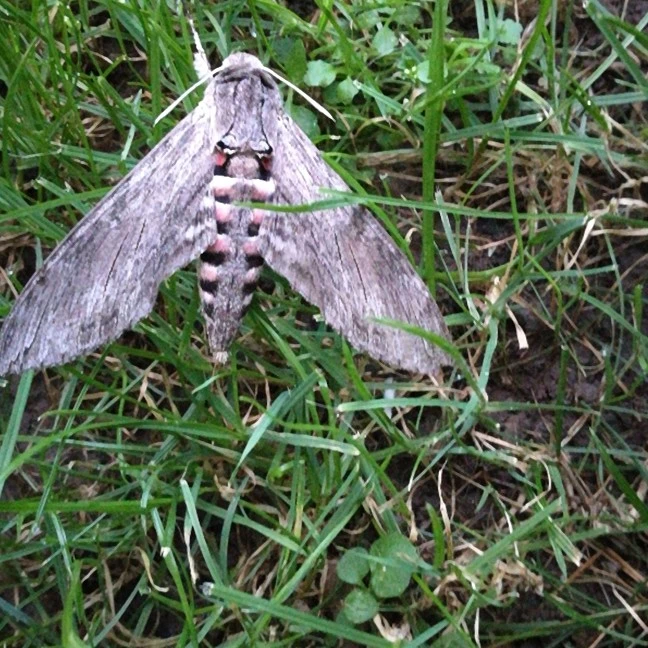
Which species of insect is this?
Agrius convolvuli
